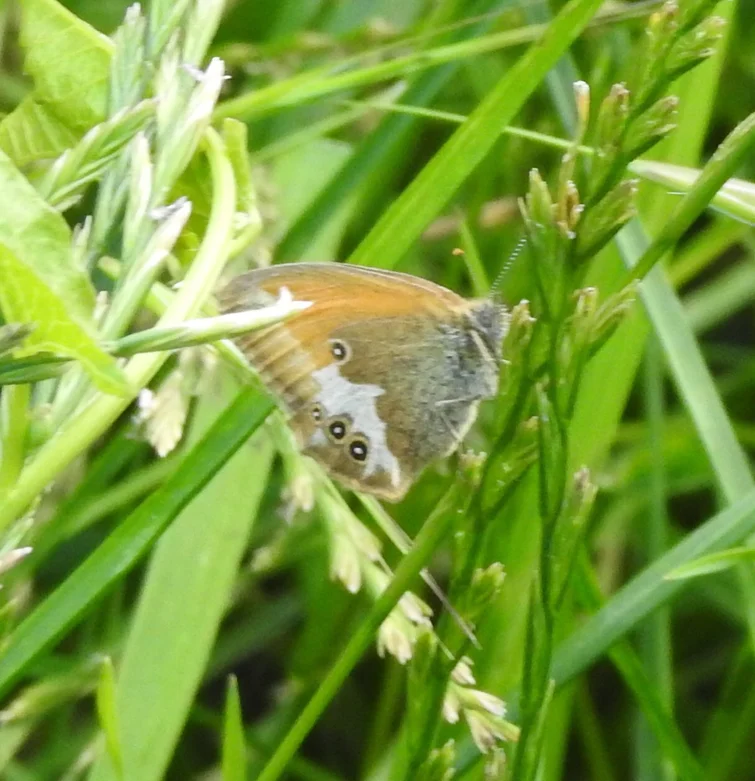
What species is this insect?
Coenonympha arcania
